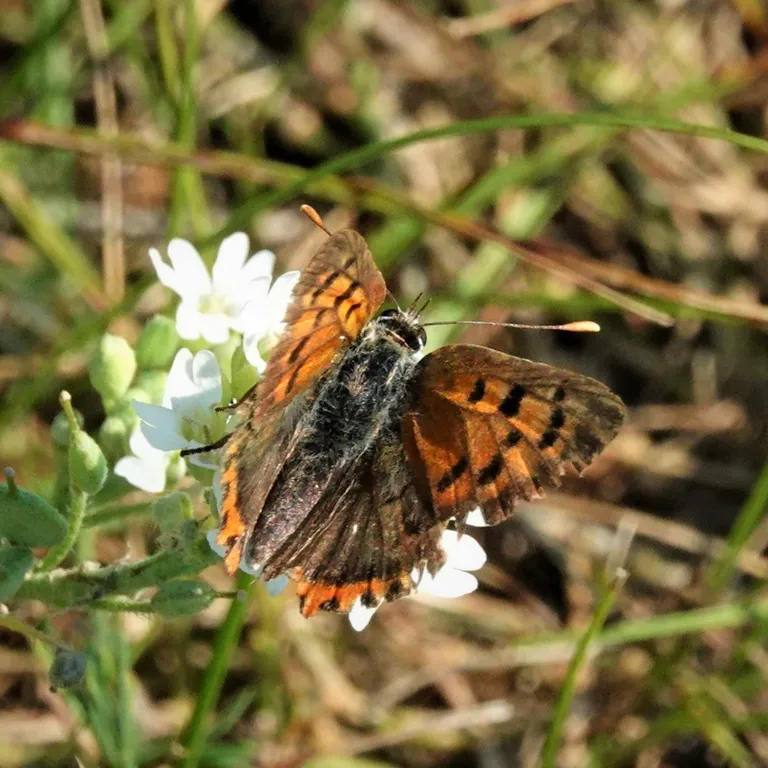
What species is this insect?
Lycaena phlaeas
